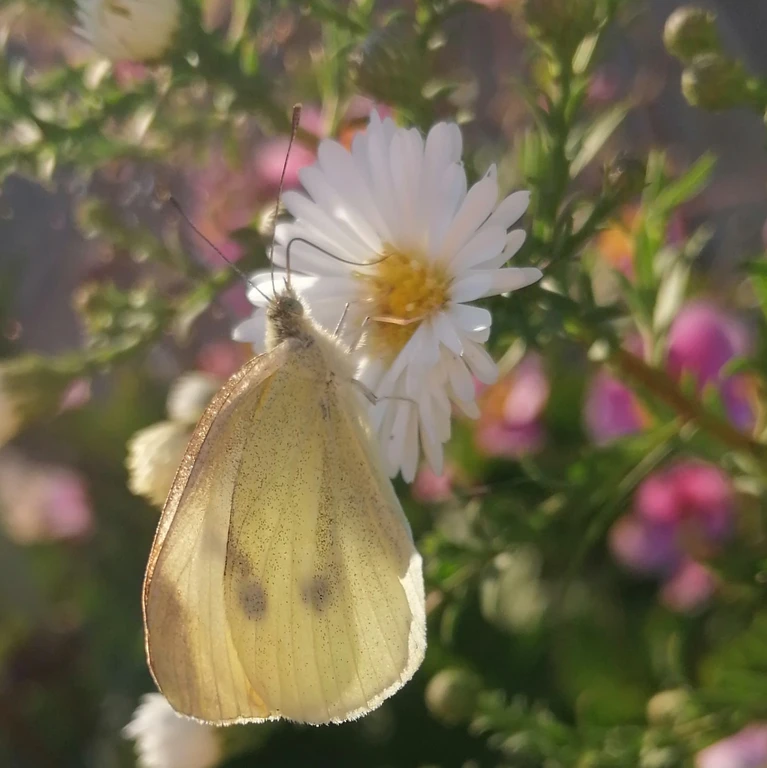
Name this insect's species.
Pieris rapae
